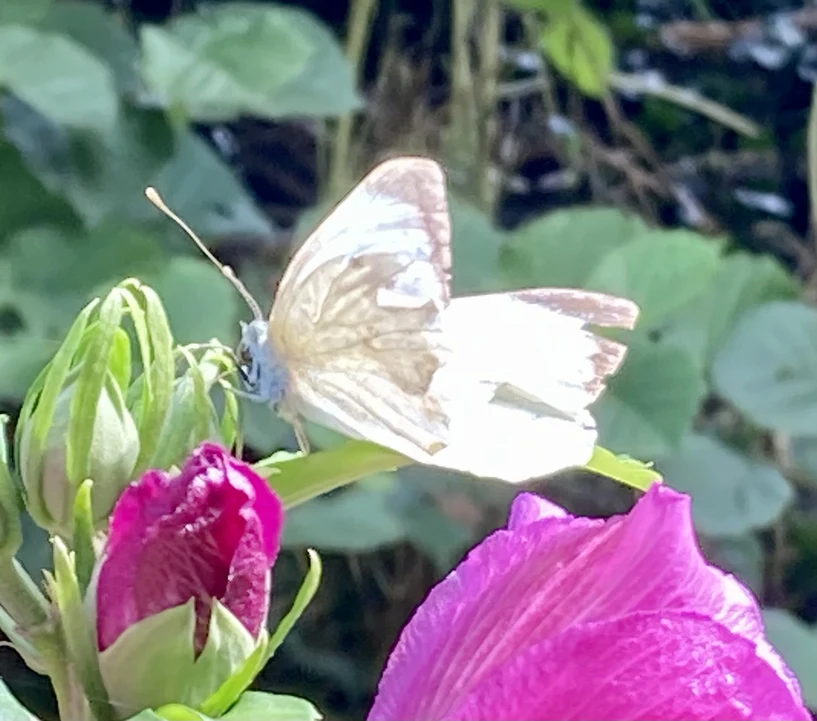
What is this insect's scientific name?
Pieris brassicae
